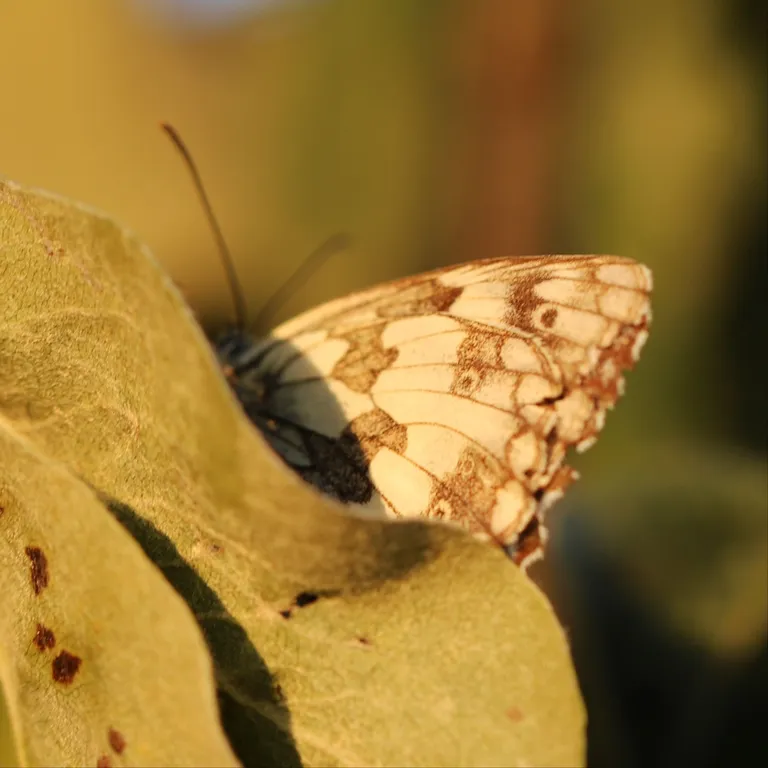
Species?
Melanargia galathea
